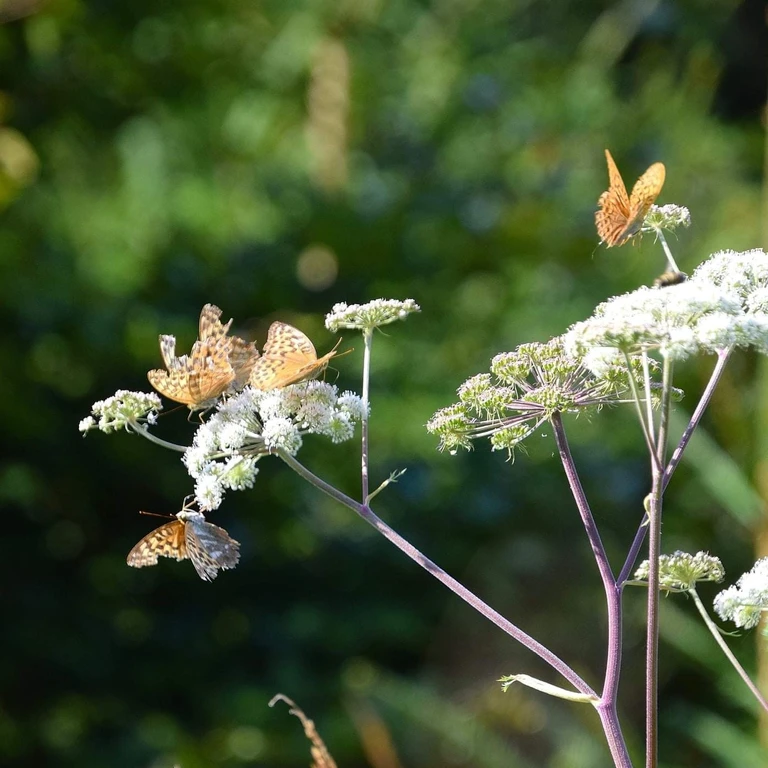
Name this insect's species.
Argynnis paphia
